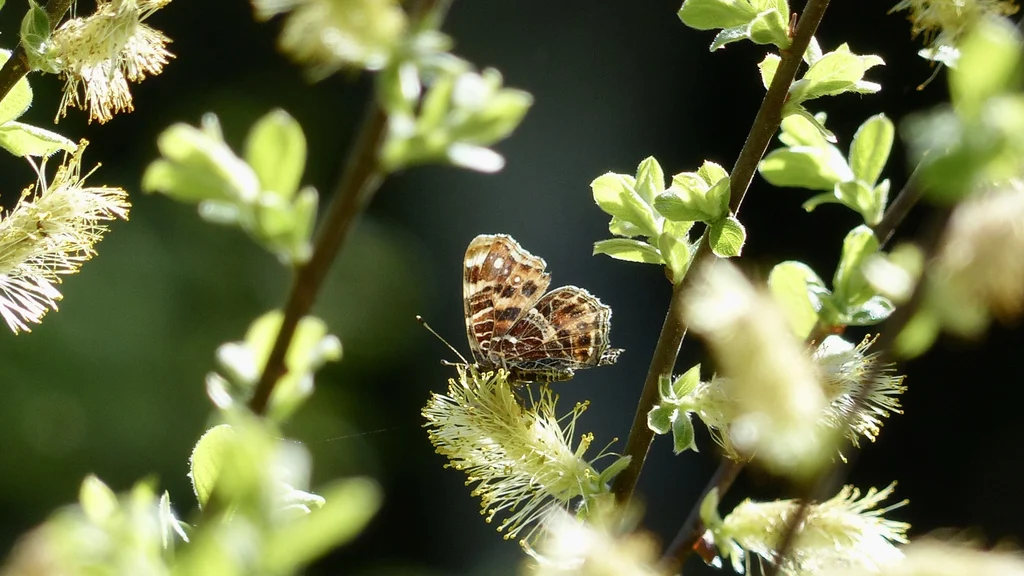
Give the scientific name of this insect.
Araschnia levana
